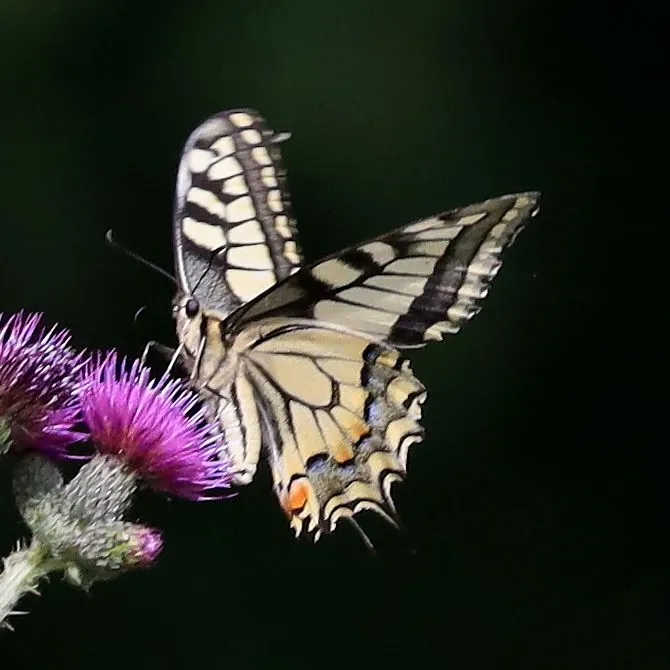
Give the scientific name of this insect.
Papilio machaon
